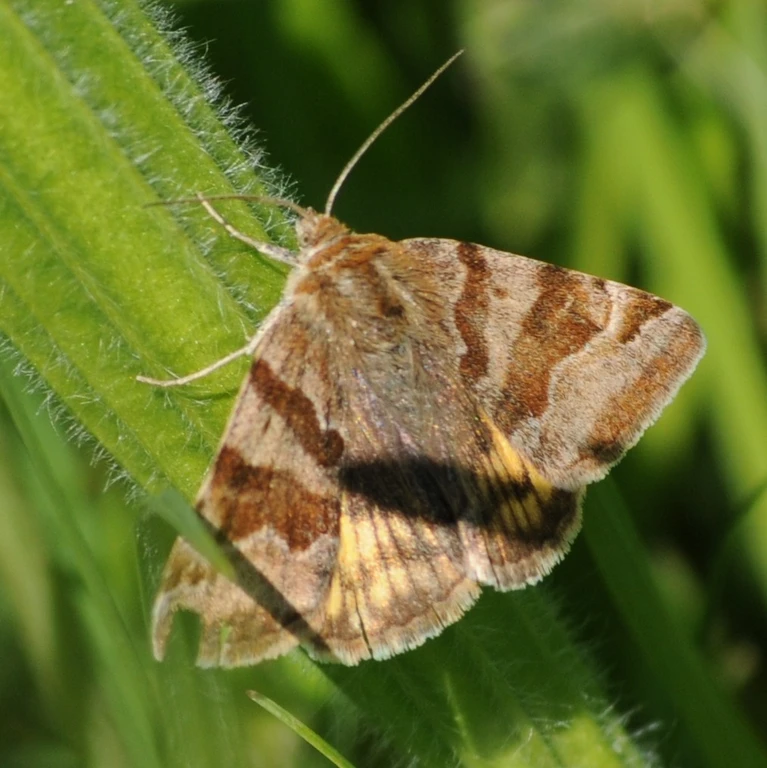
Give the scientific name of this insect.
Euclidia glyphica
